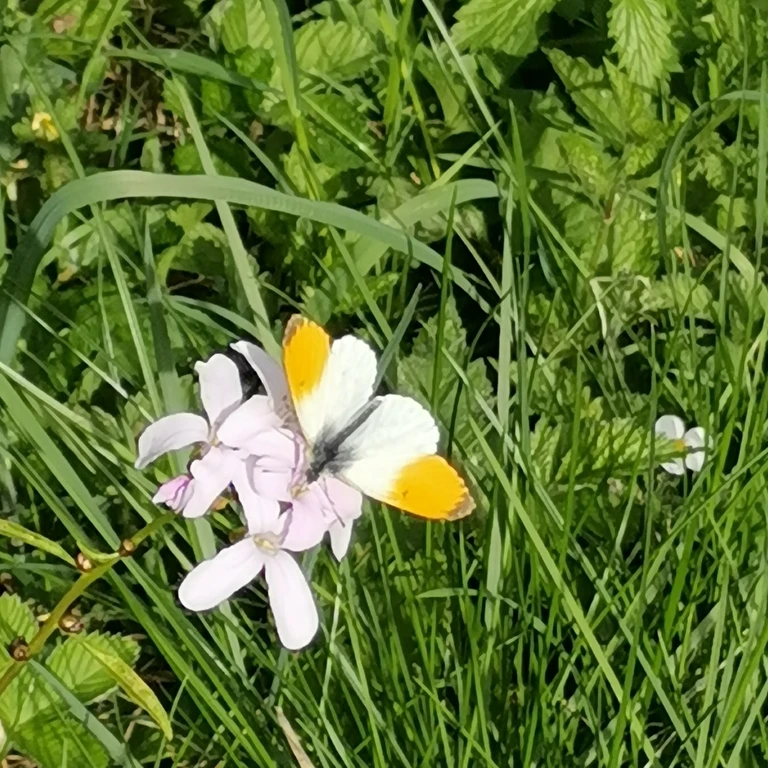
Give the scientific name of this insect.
Anthocharis cardamines
